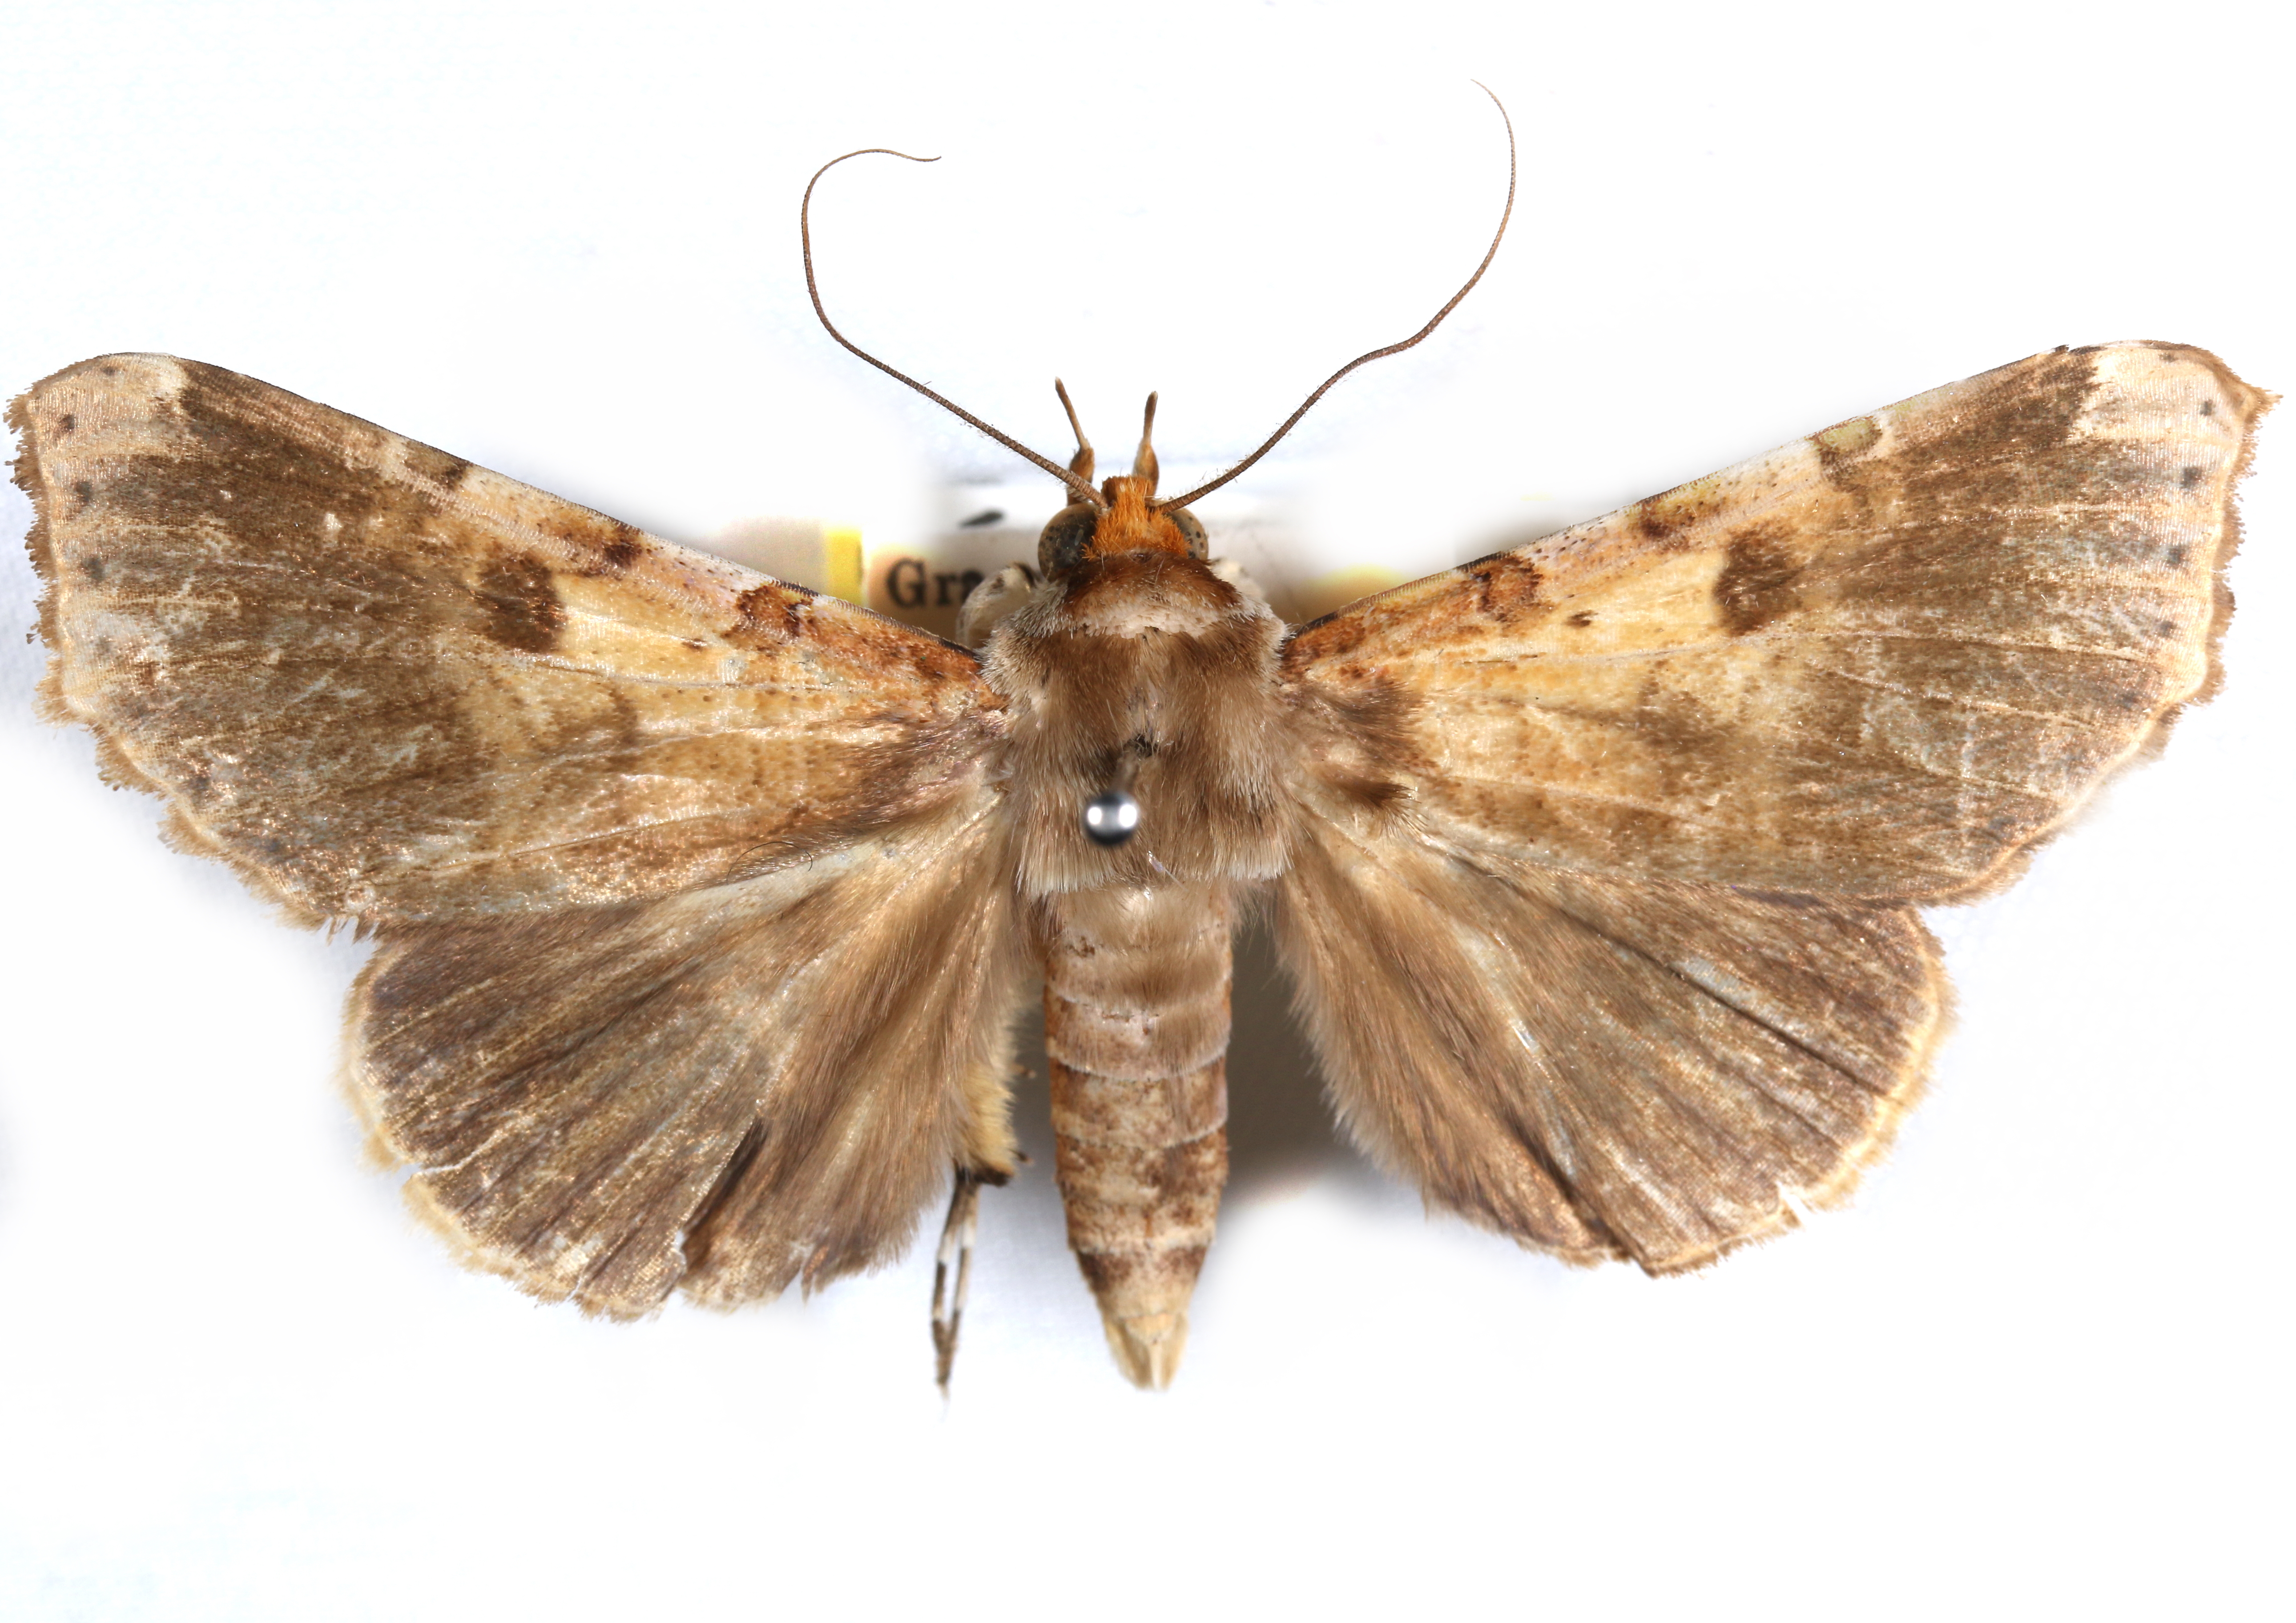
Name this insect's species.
Pseudogiria hypographa
